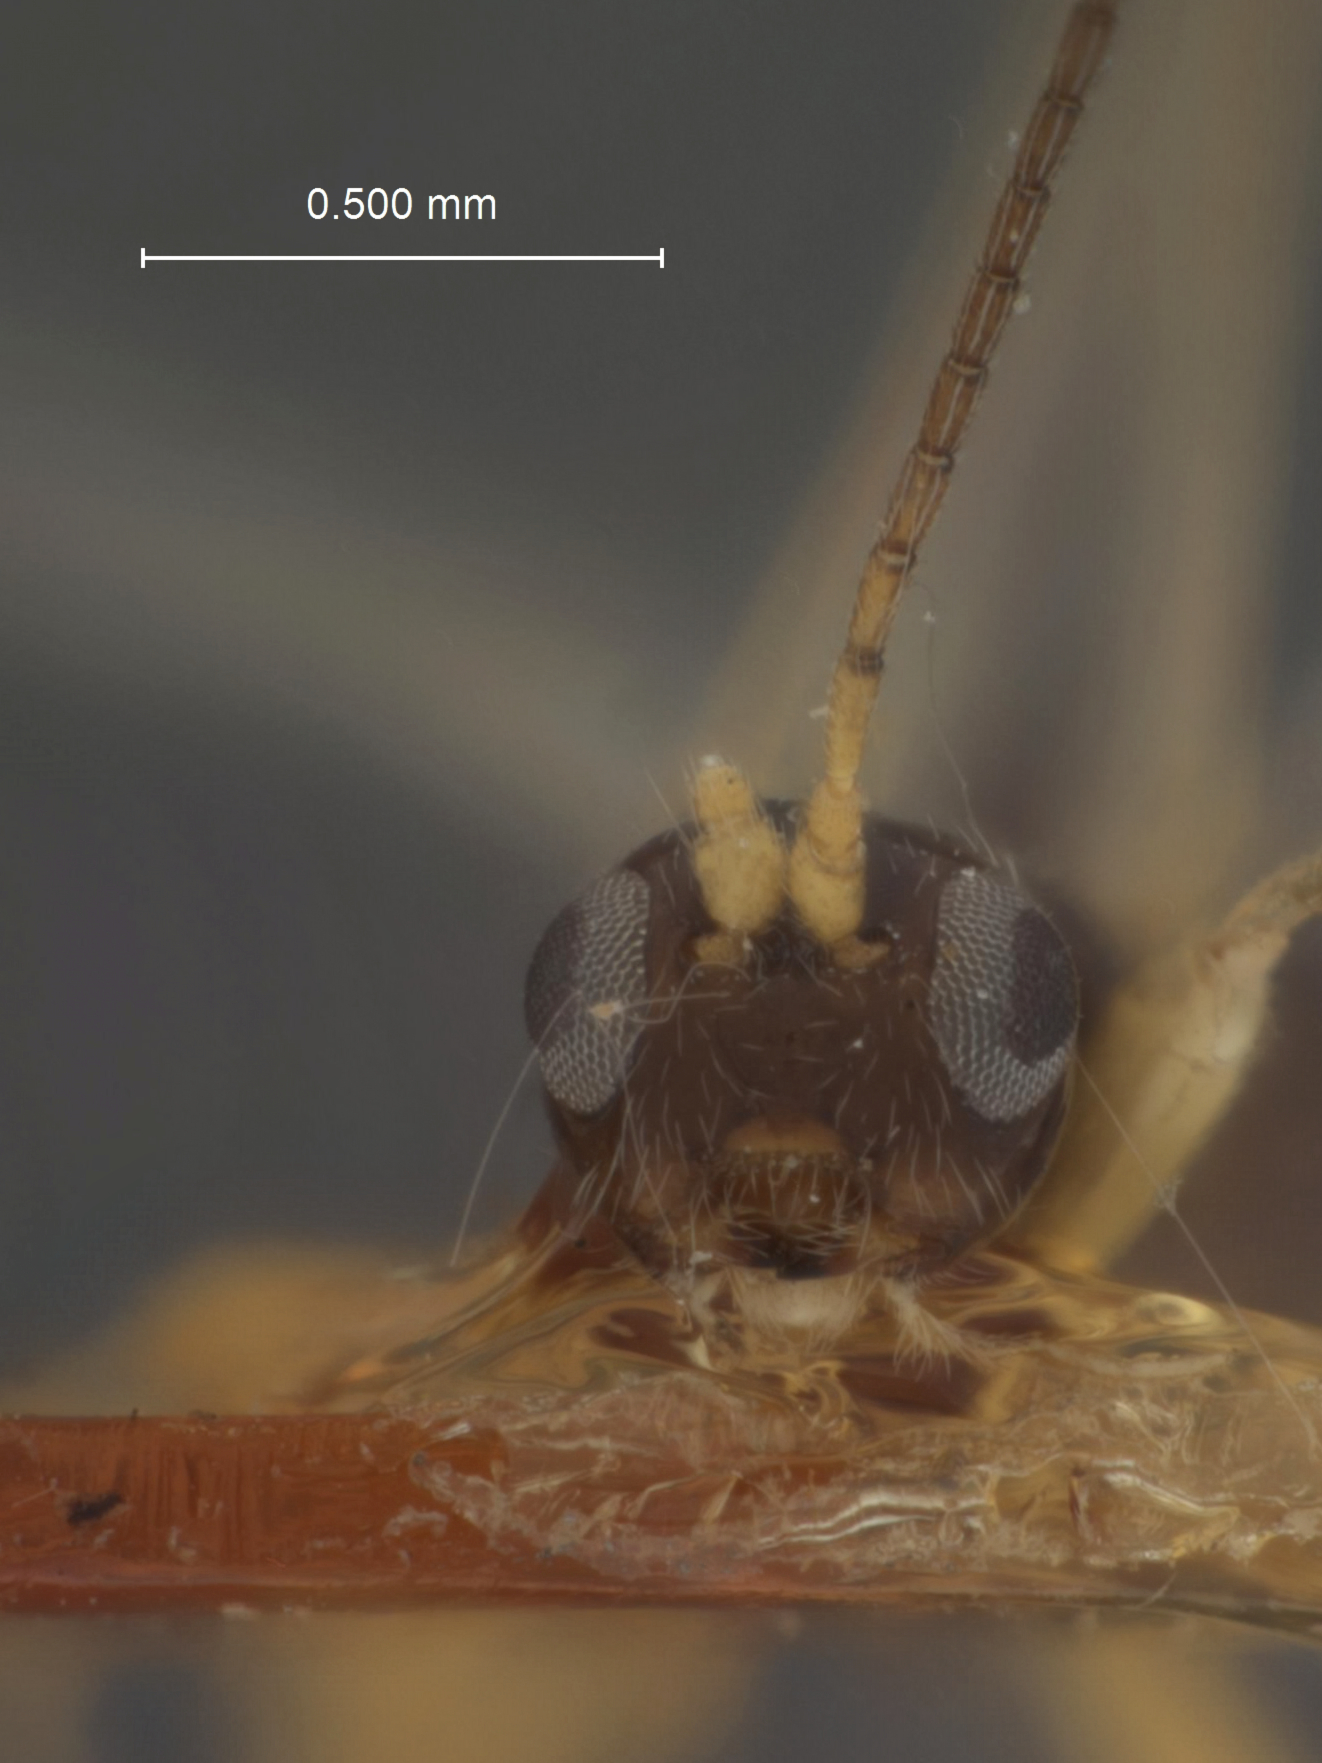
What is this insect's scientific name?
Heterospilus blackmani
